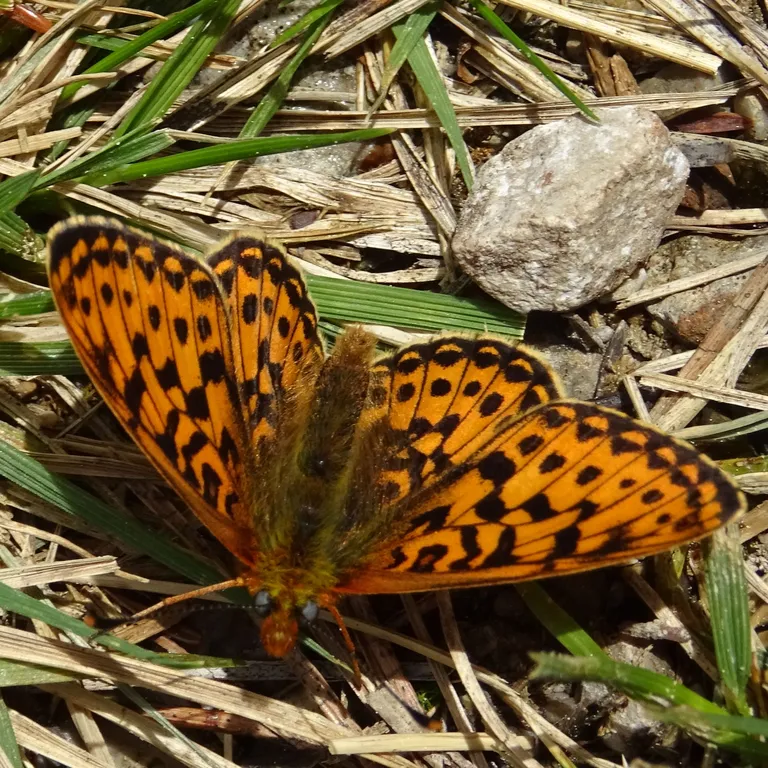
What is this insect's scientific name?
Boloria euphrosyne (also Clossiana euphrosyne)
